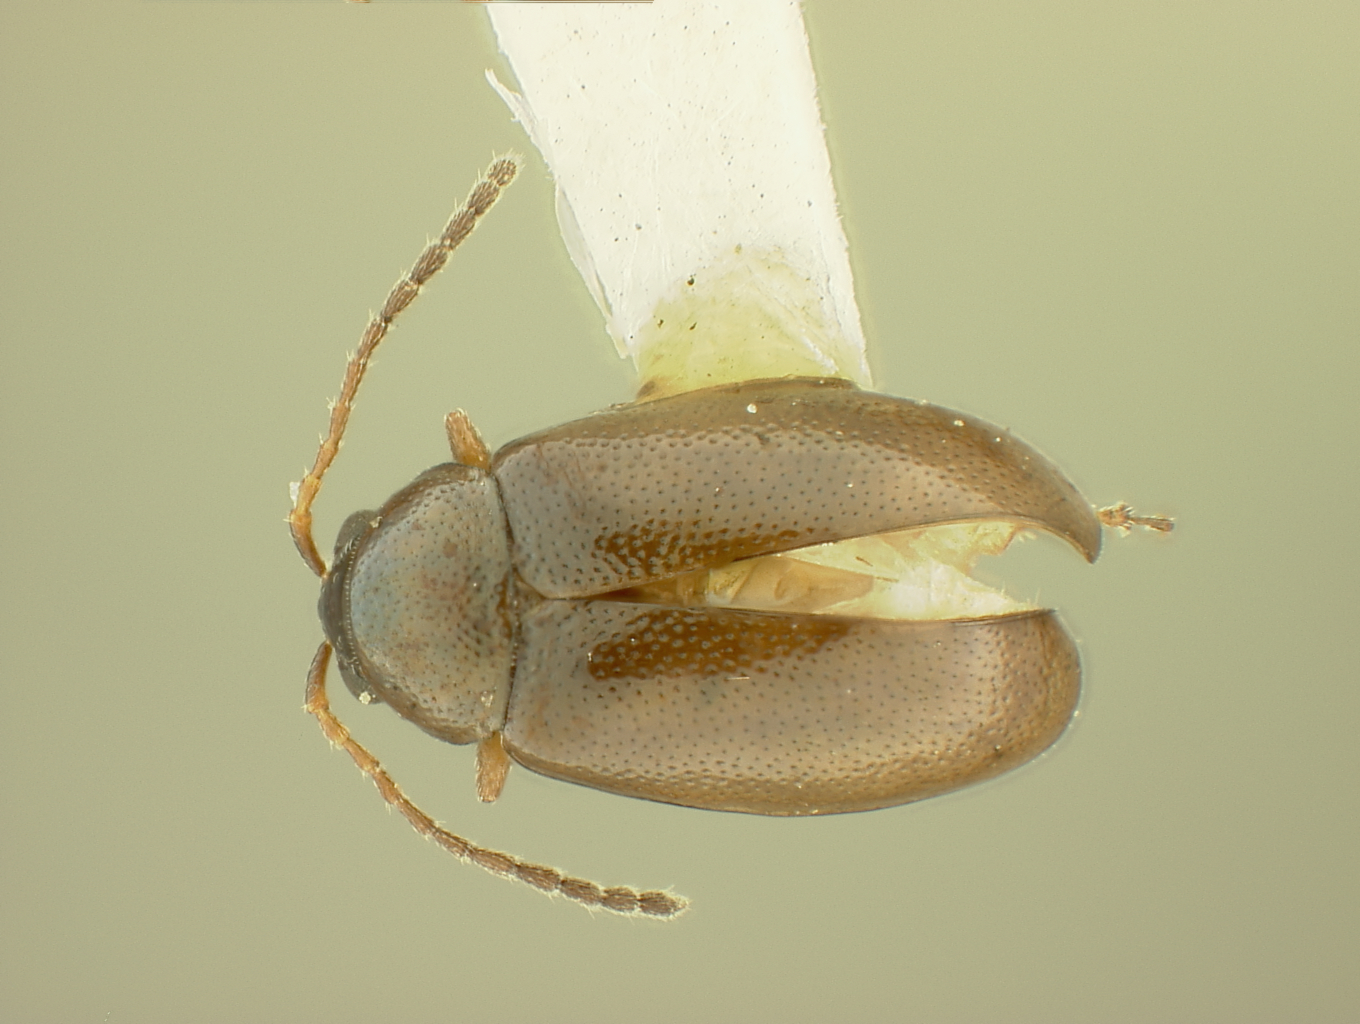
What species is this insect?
Phyllotreta transversovalis
